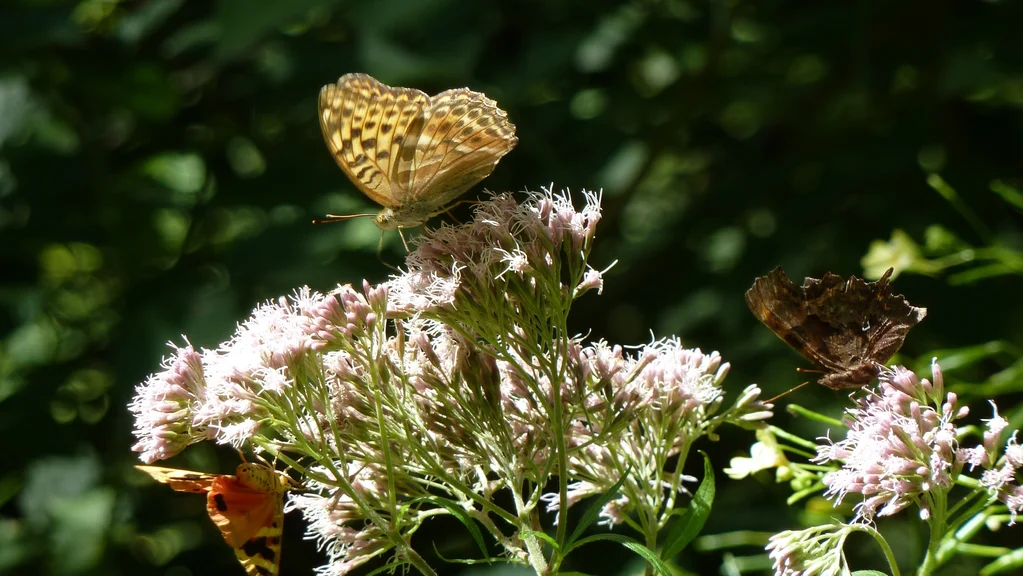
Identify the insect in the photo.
Argynnis paphia
